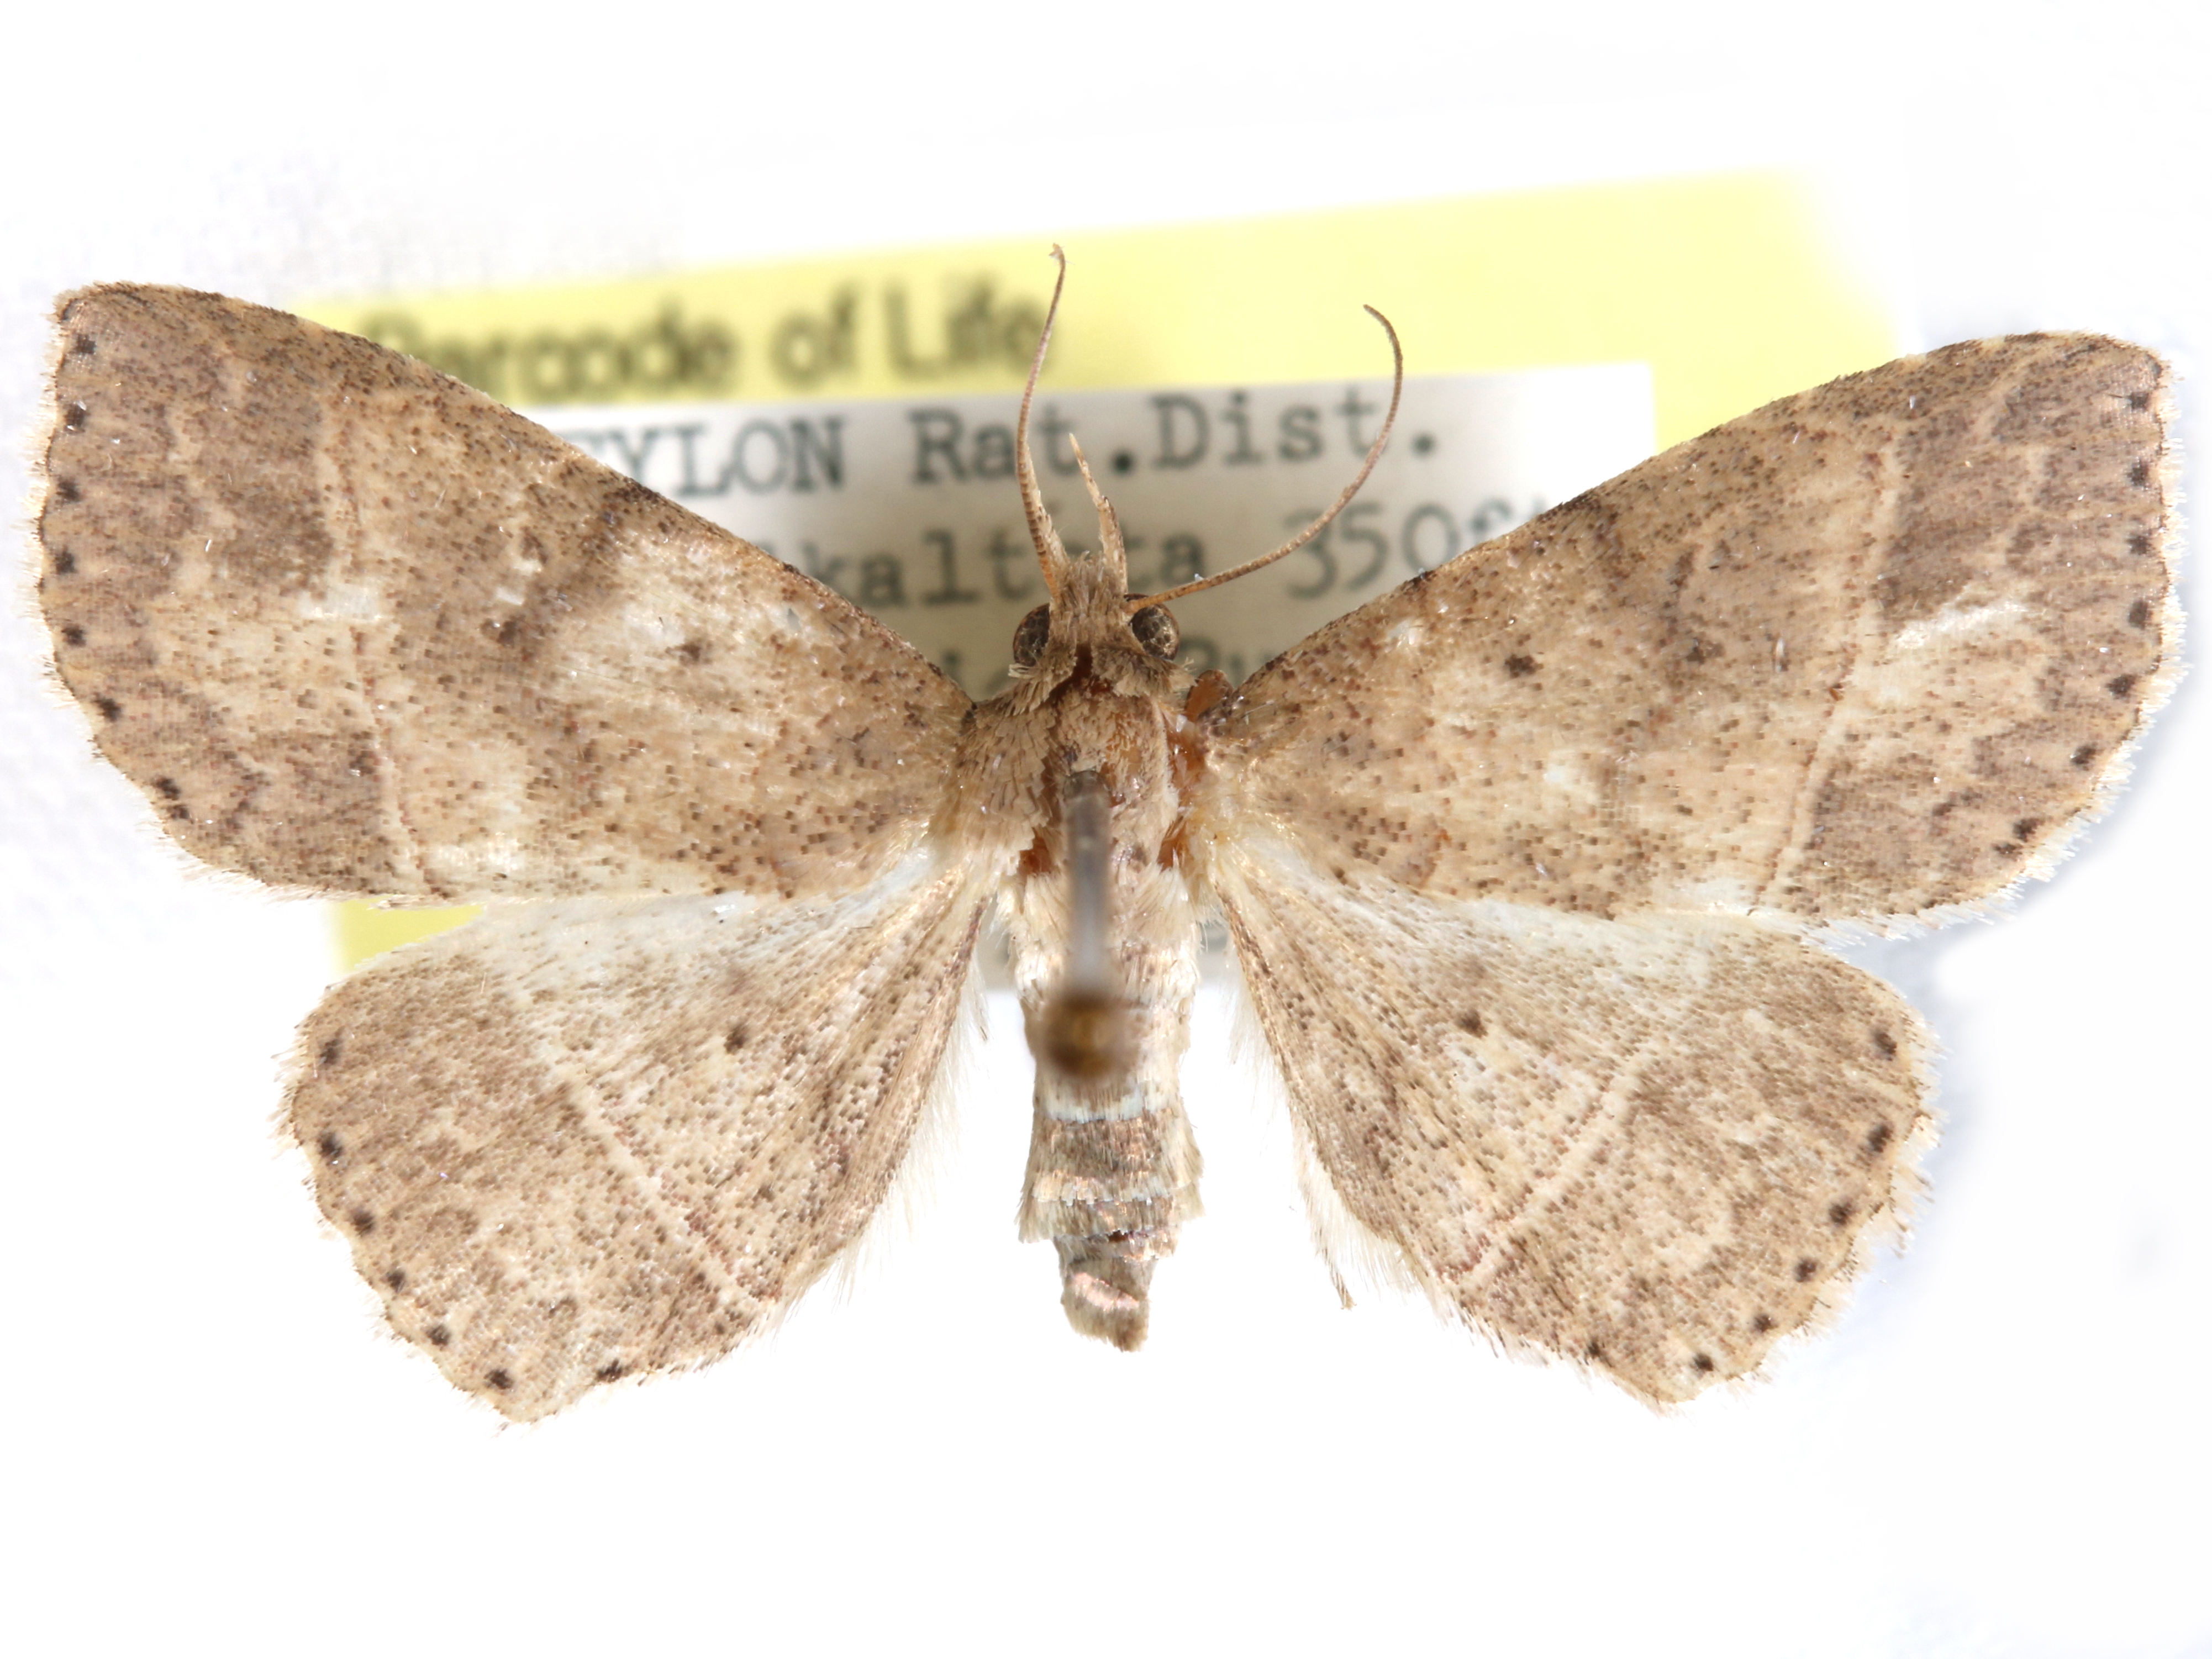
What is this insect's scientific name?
Sarcopteron punctimargo
